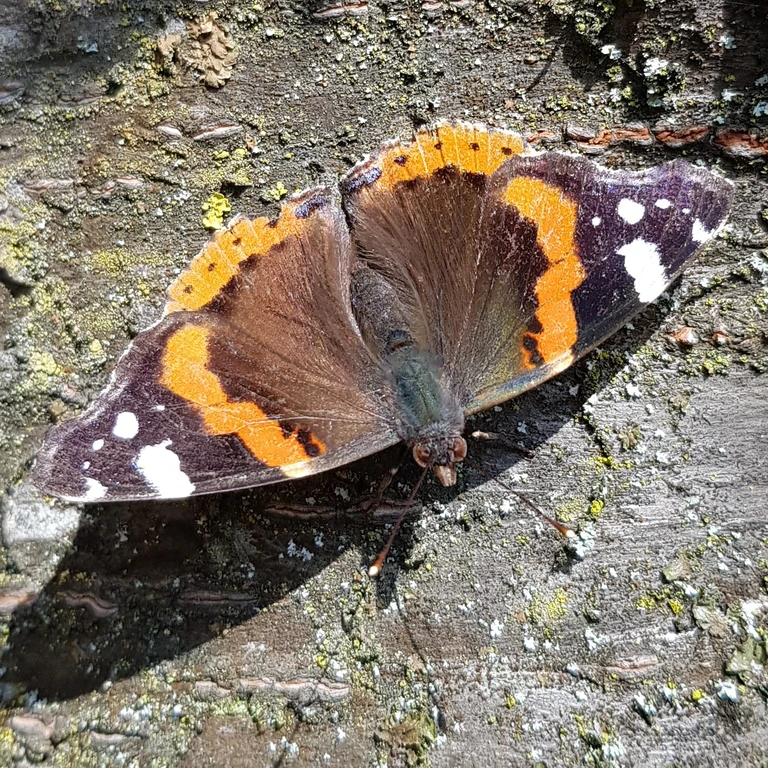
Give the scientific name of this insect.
Vanessa atalanta
